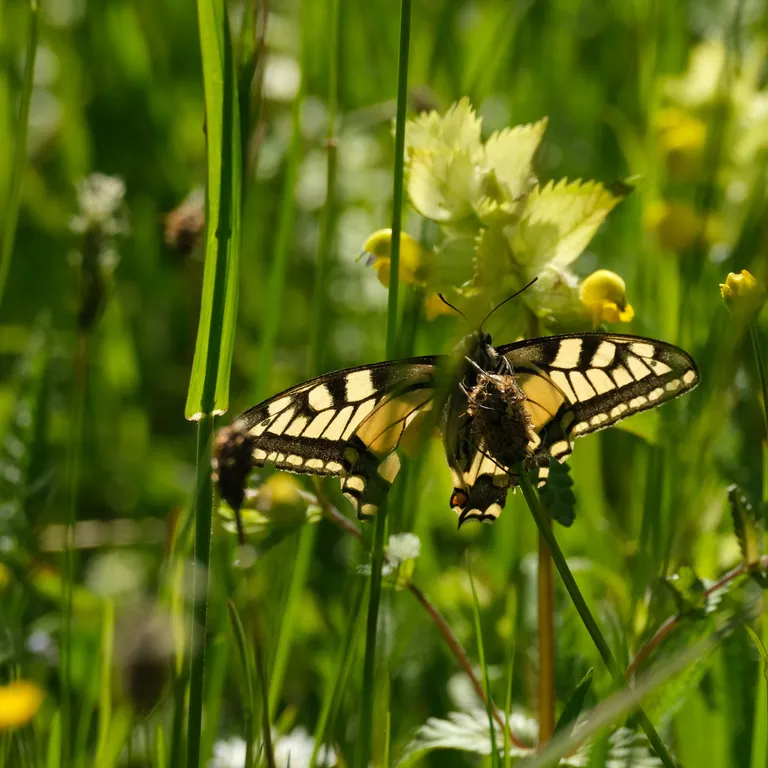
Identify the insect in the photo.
Papilio machaon
